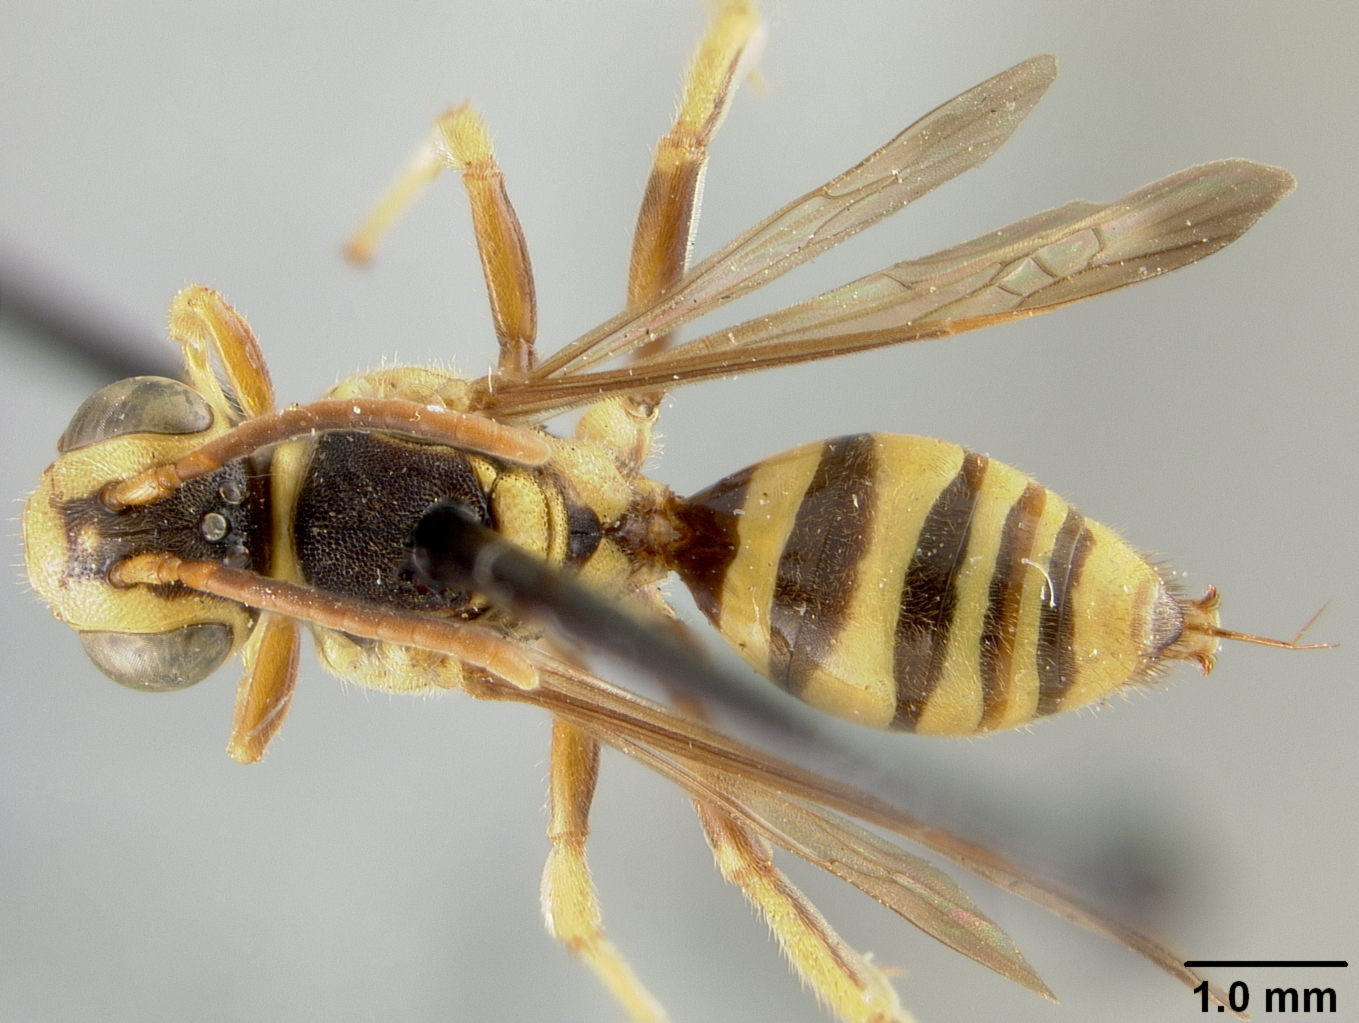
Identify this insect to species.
Nomada tenuicornis
